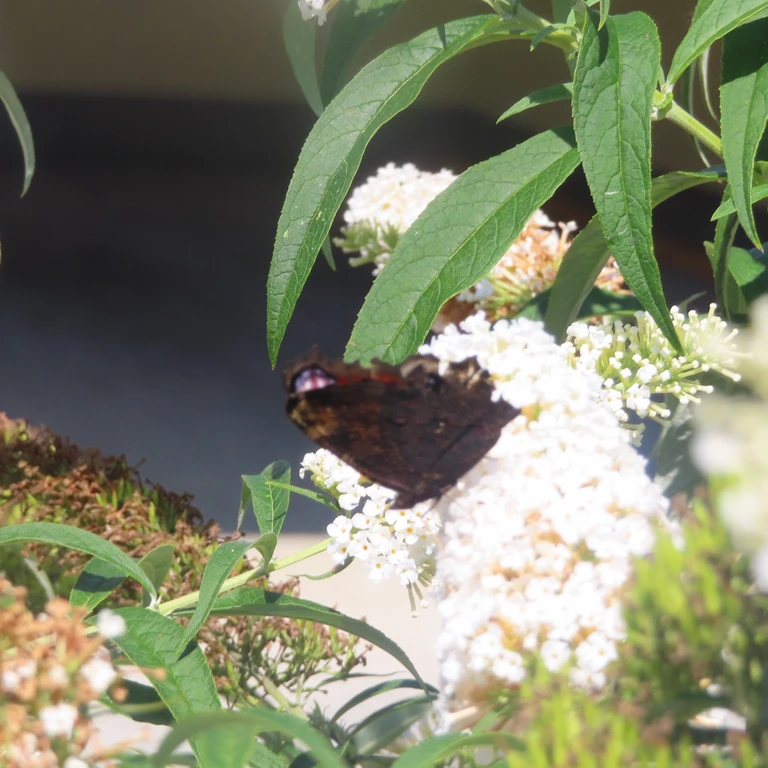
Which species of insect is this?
Aglais io
